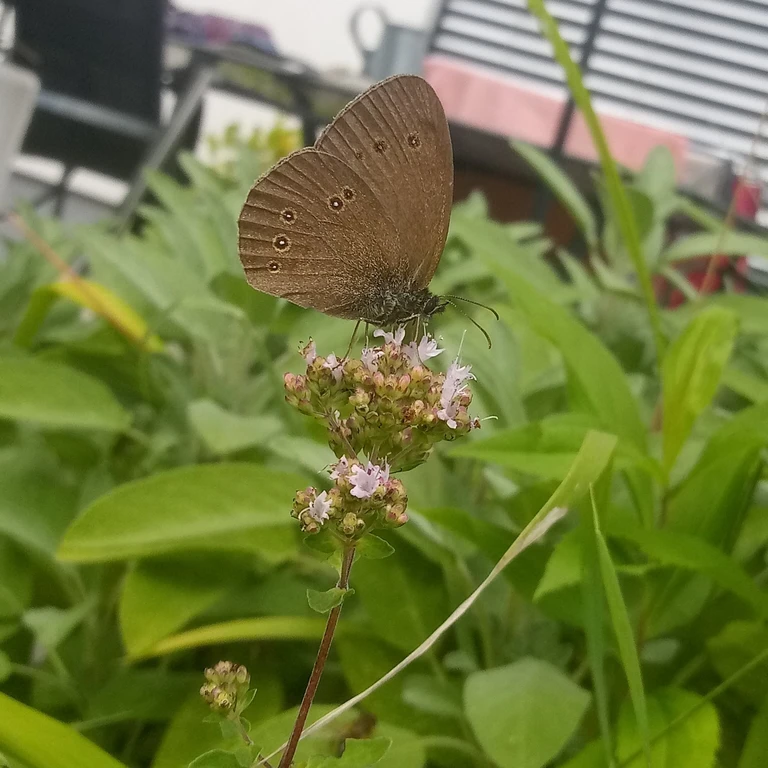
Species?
Aphantopus hyperantus
